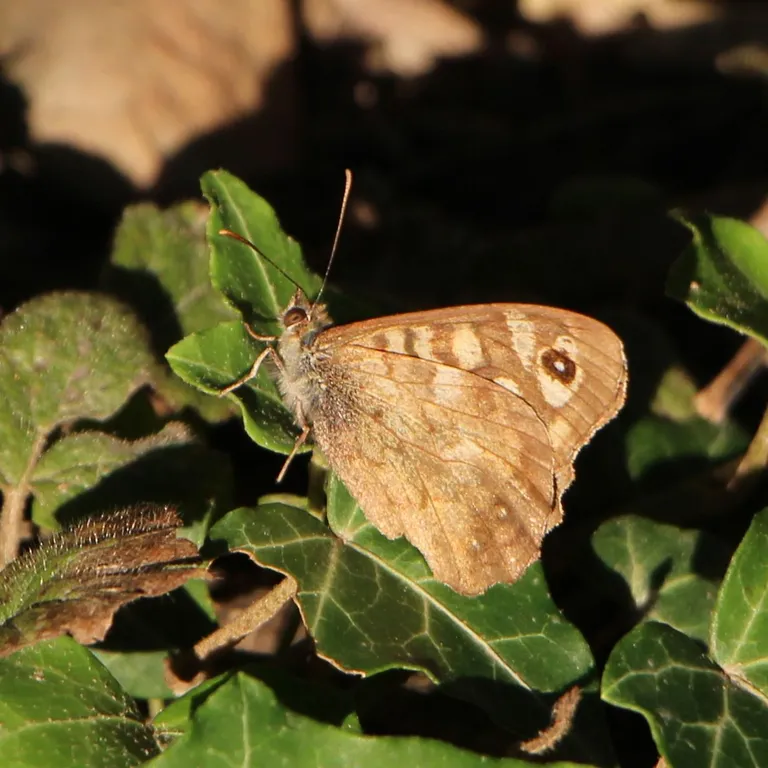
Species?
Pararge aegeria
